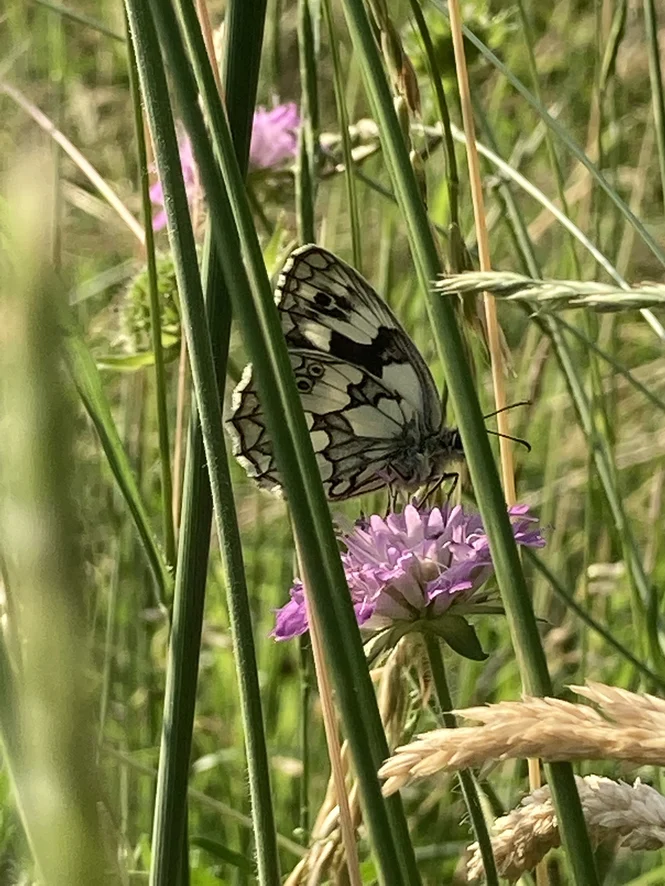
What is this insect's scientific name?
Melanargia galathea
